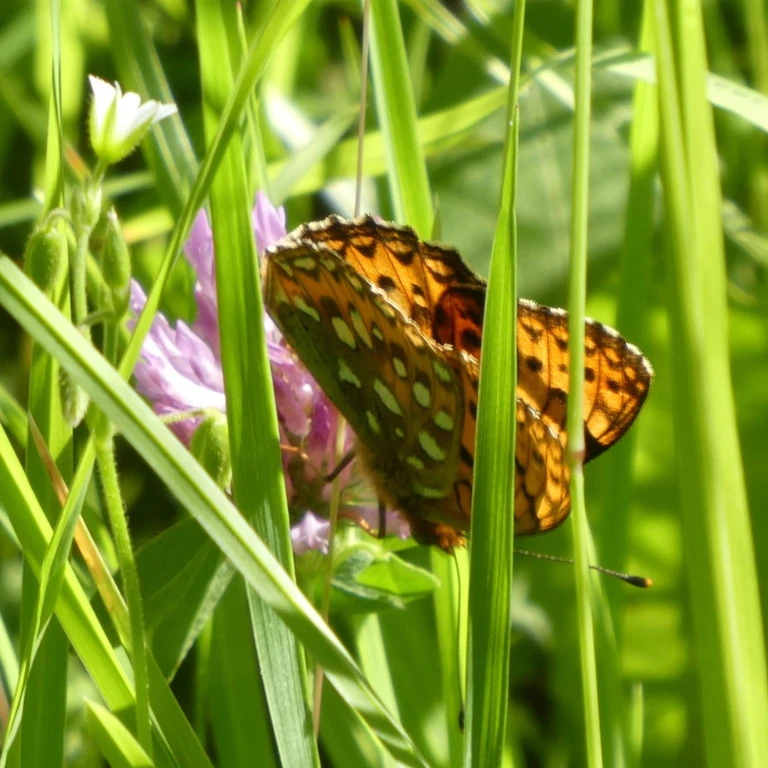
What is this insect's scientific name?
Speyeria aglaja
